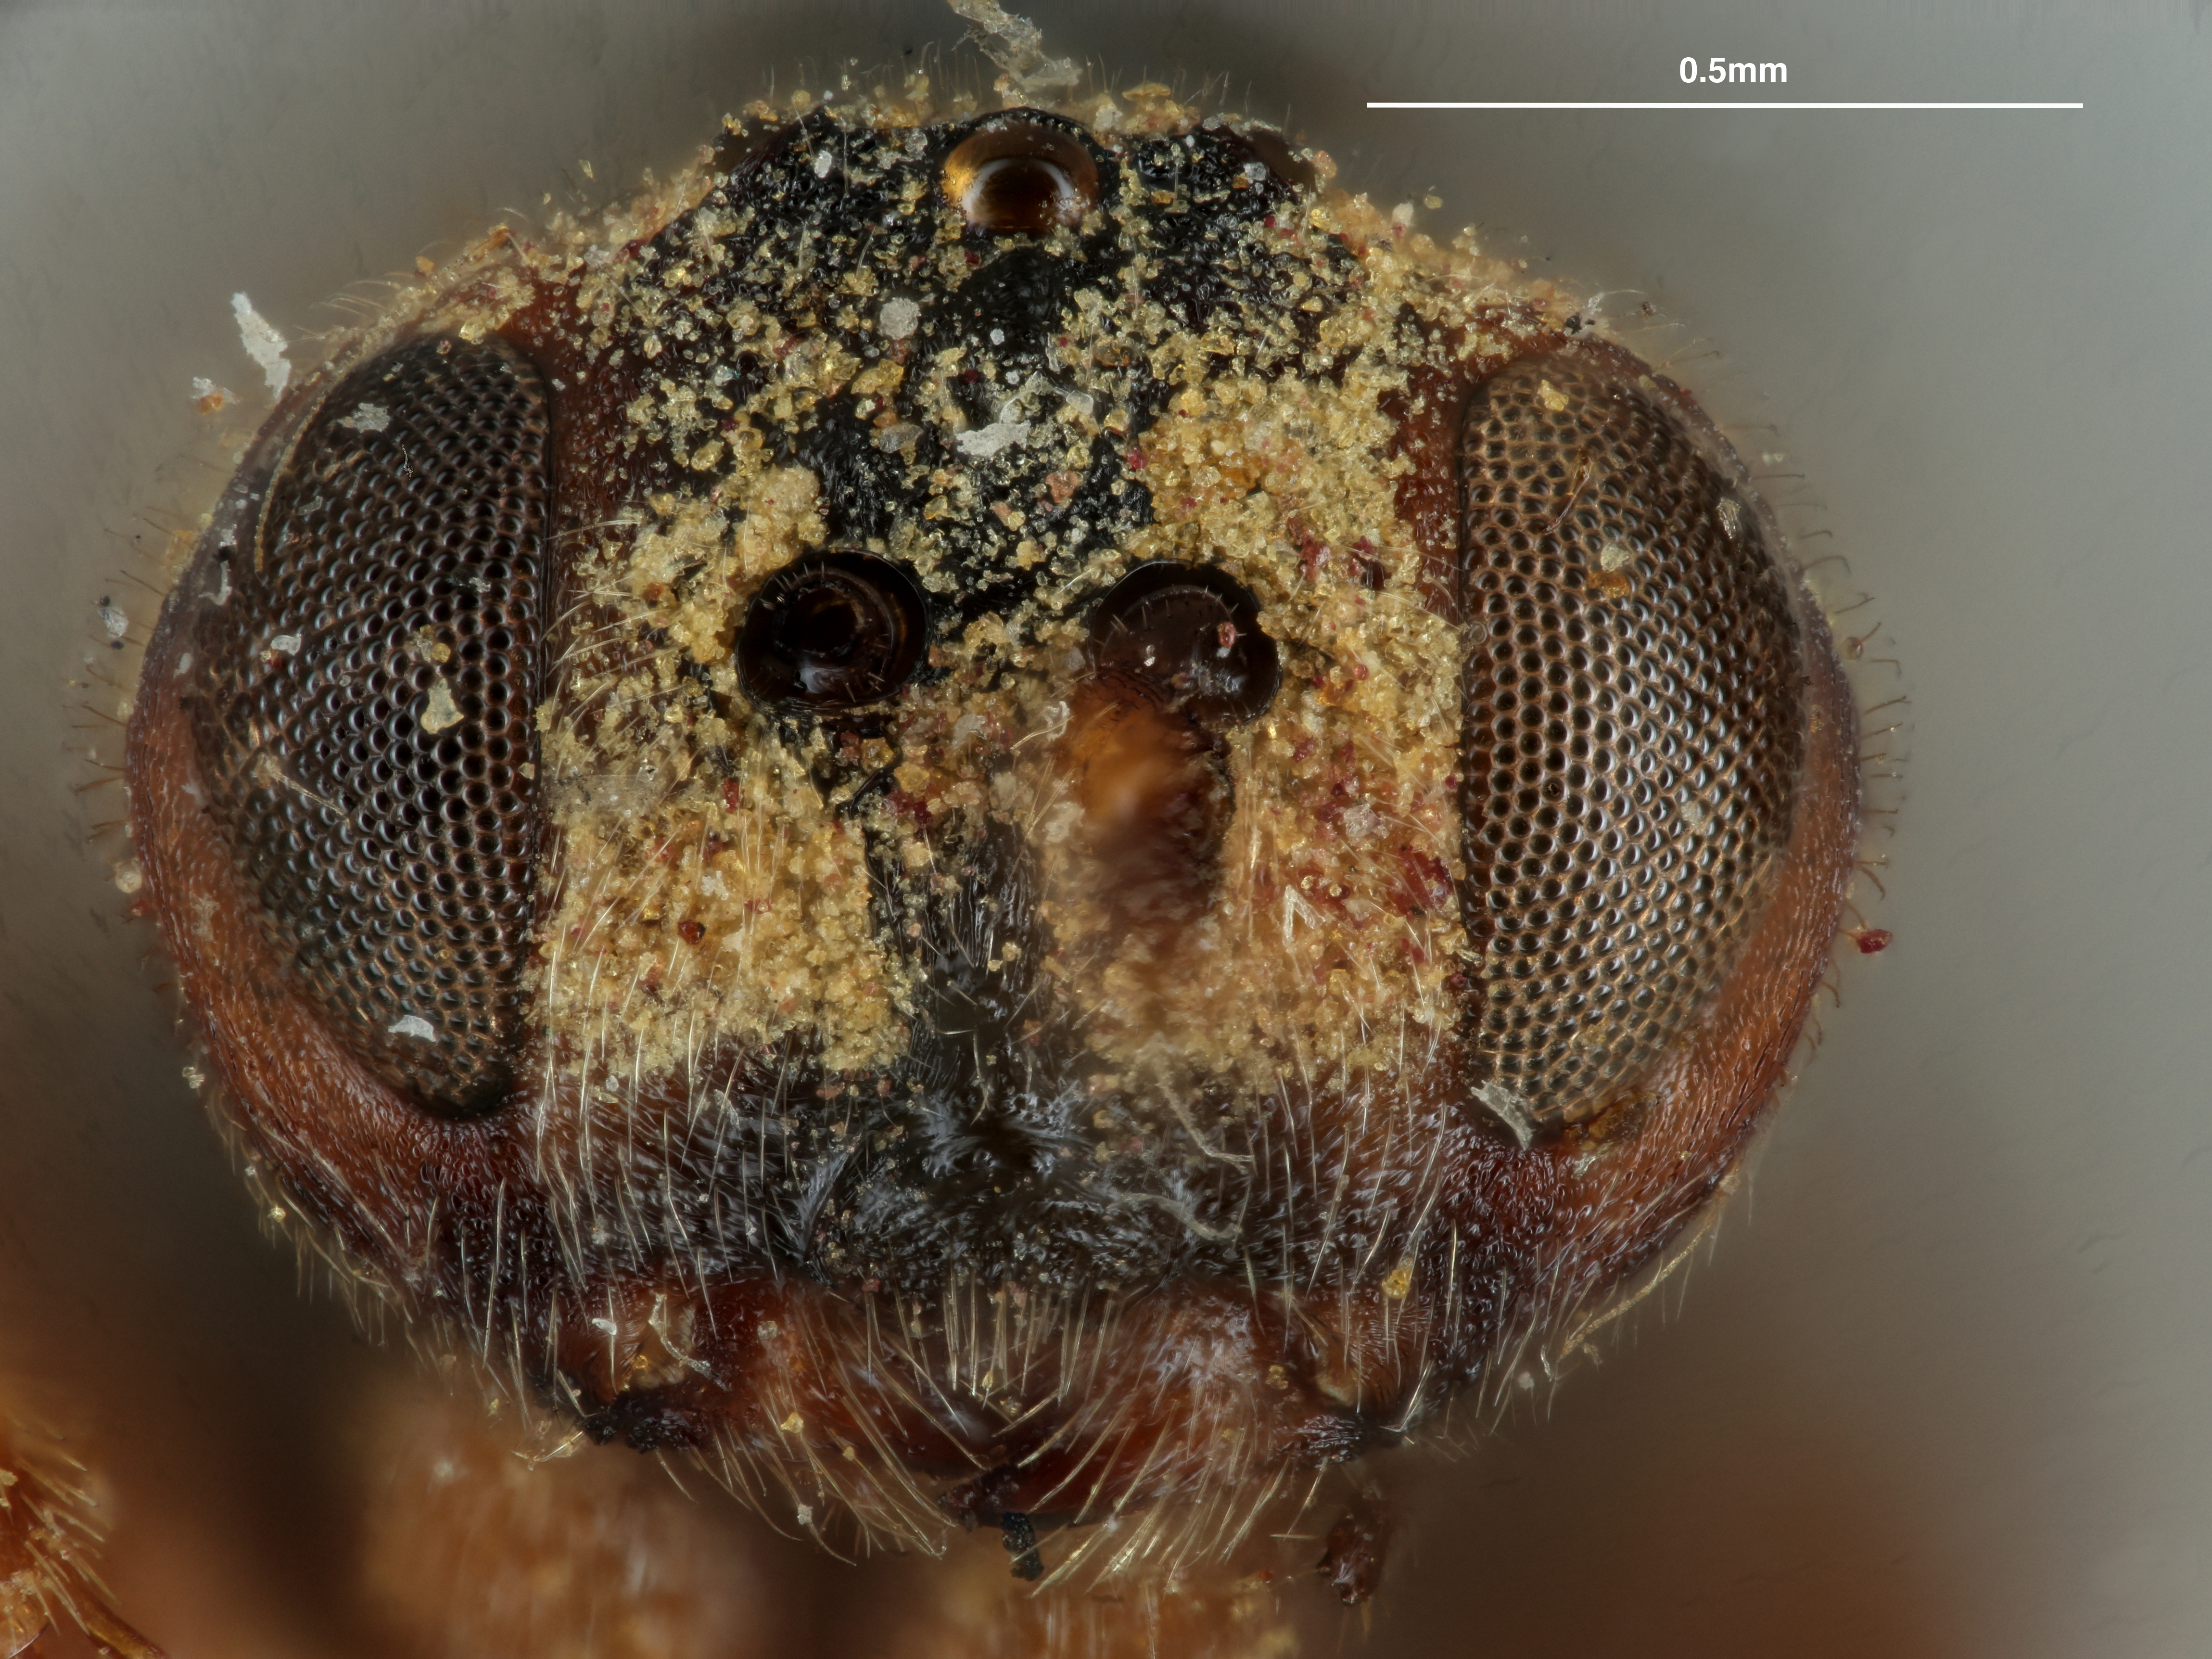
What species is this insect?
Disholcaspis globosa
